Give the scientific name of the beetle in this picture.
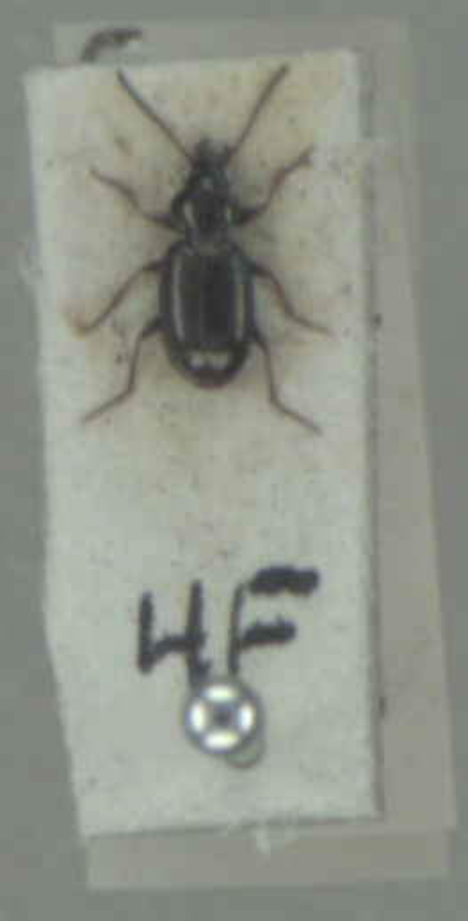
Bembidion properans
